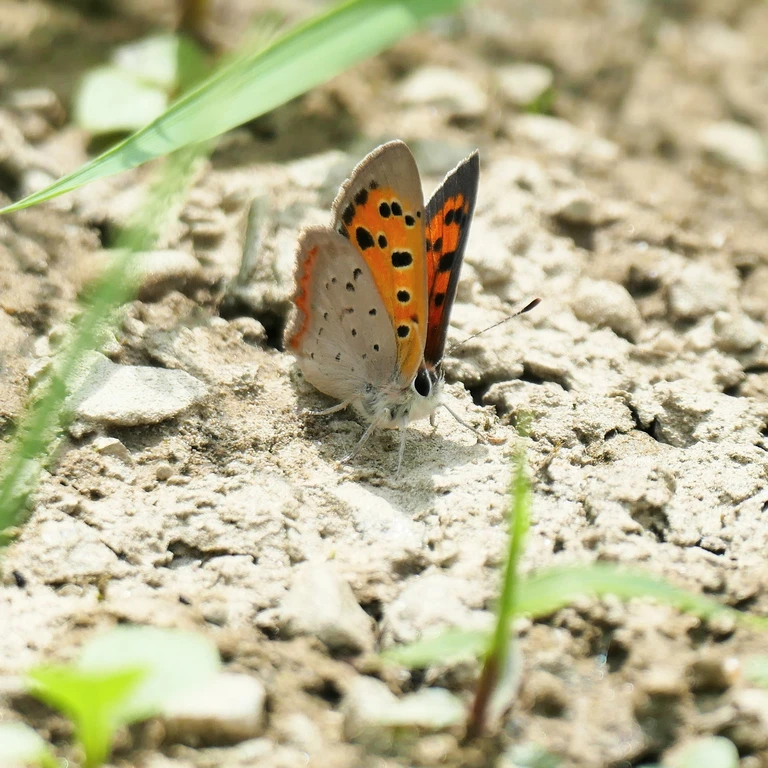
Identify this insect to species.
Lycaena phlaeas
